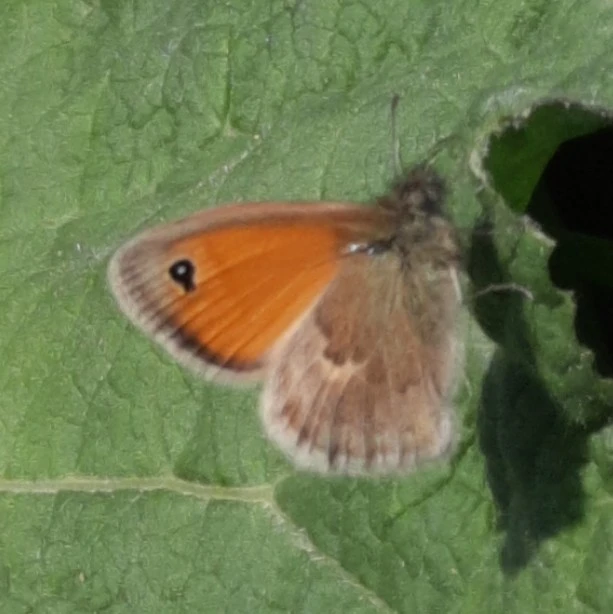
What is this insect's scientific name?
Coenonympha pamphilus
